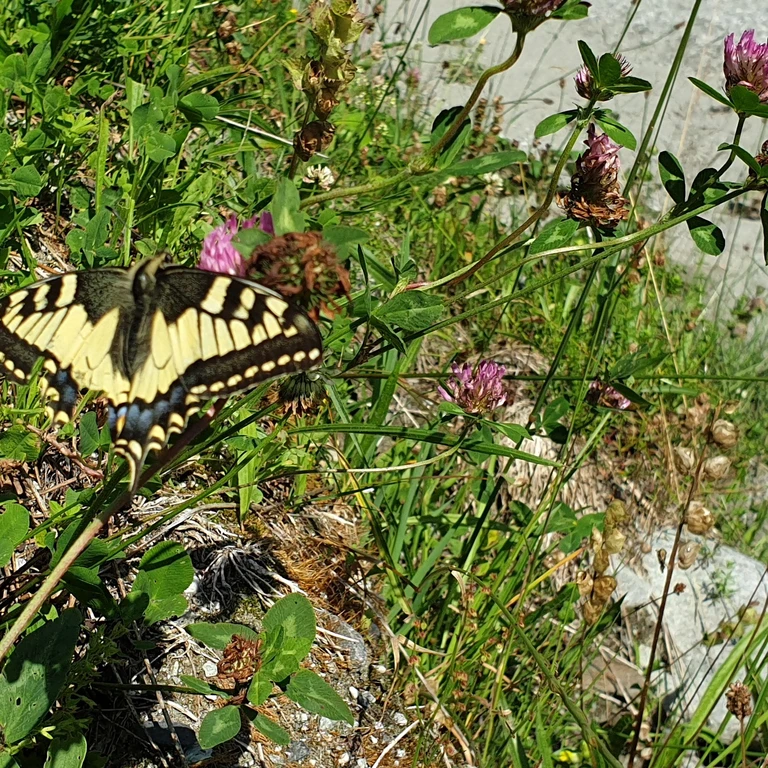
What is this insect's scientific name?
Papilio machaon
